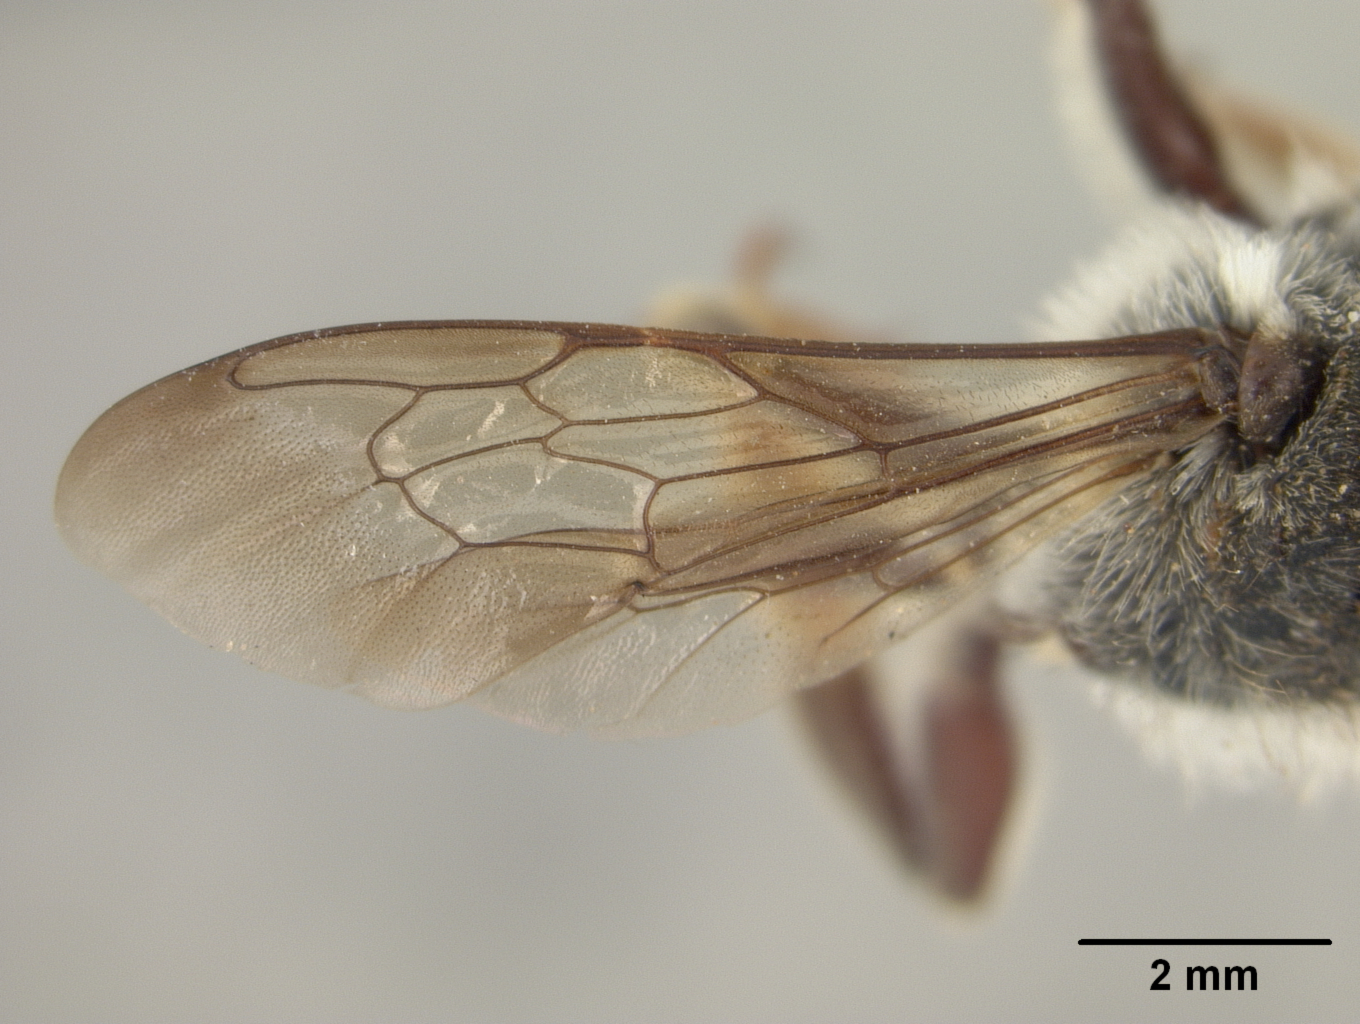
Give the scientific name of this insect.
Megachile lucrosa
